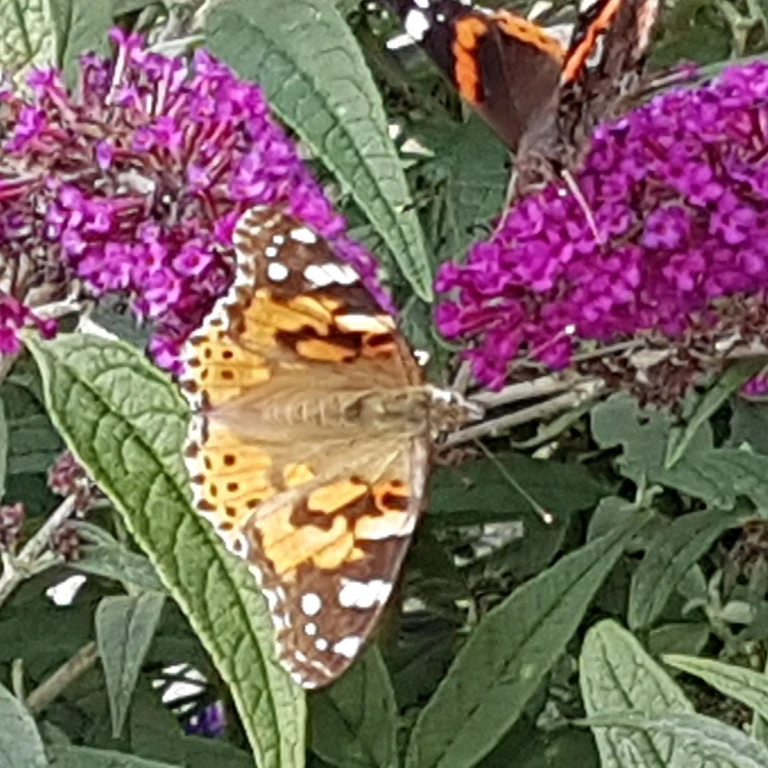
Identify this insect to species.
Vanessa cardui
